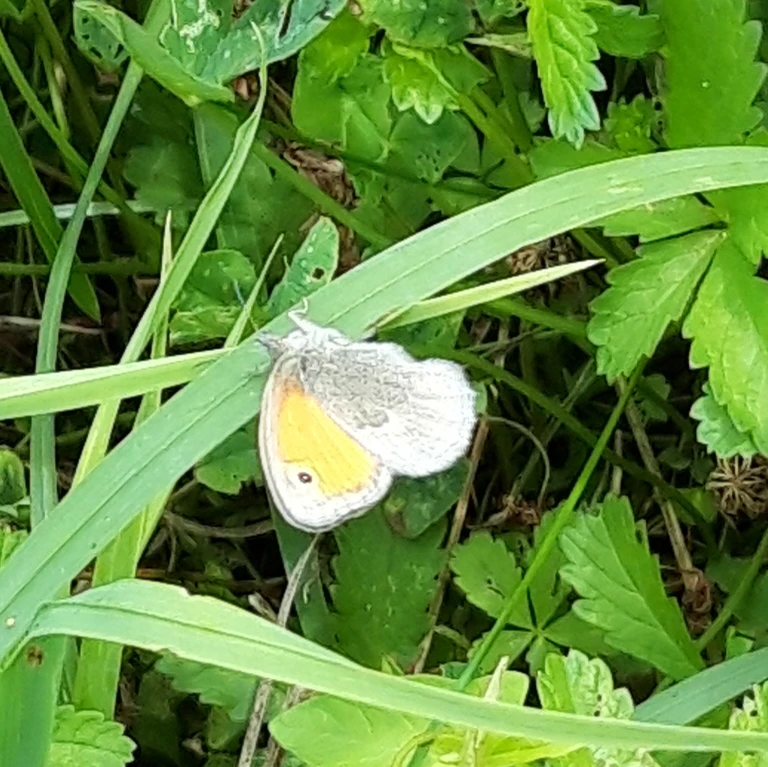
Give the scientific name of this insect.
Coenonympha pamphilus
